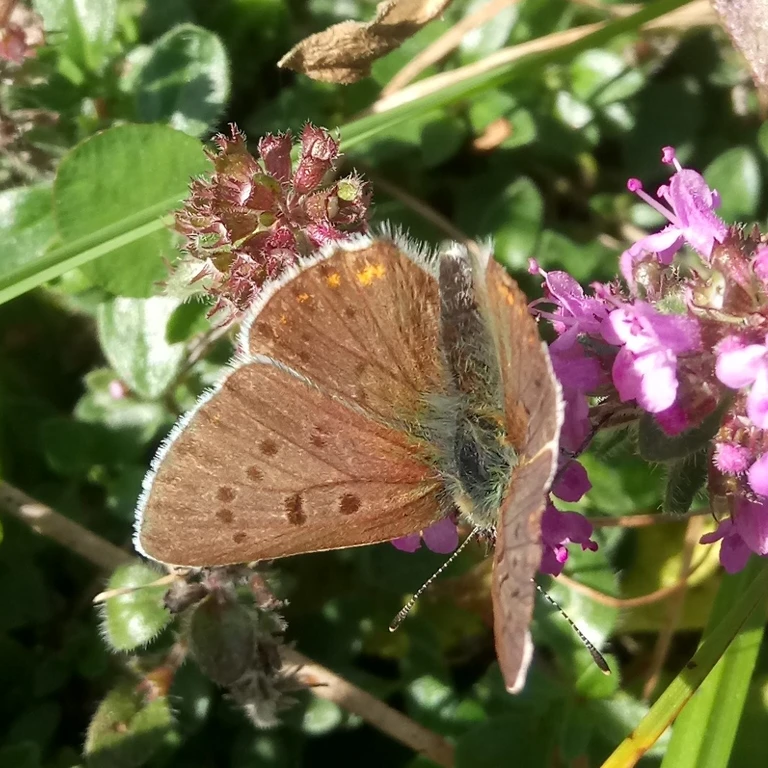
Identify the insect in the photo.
Lycaena tityrus (also Loweia tityrus)
